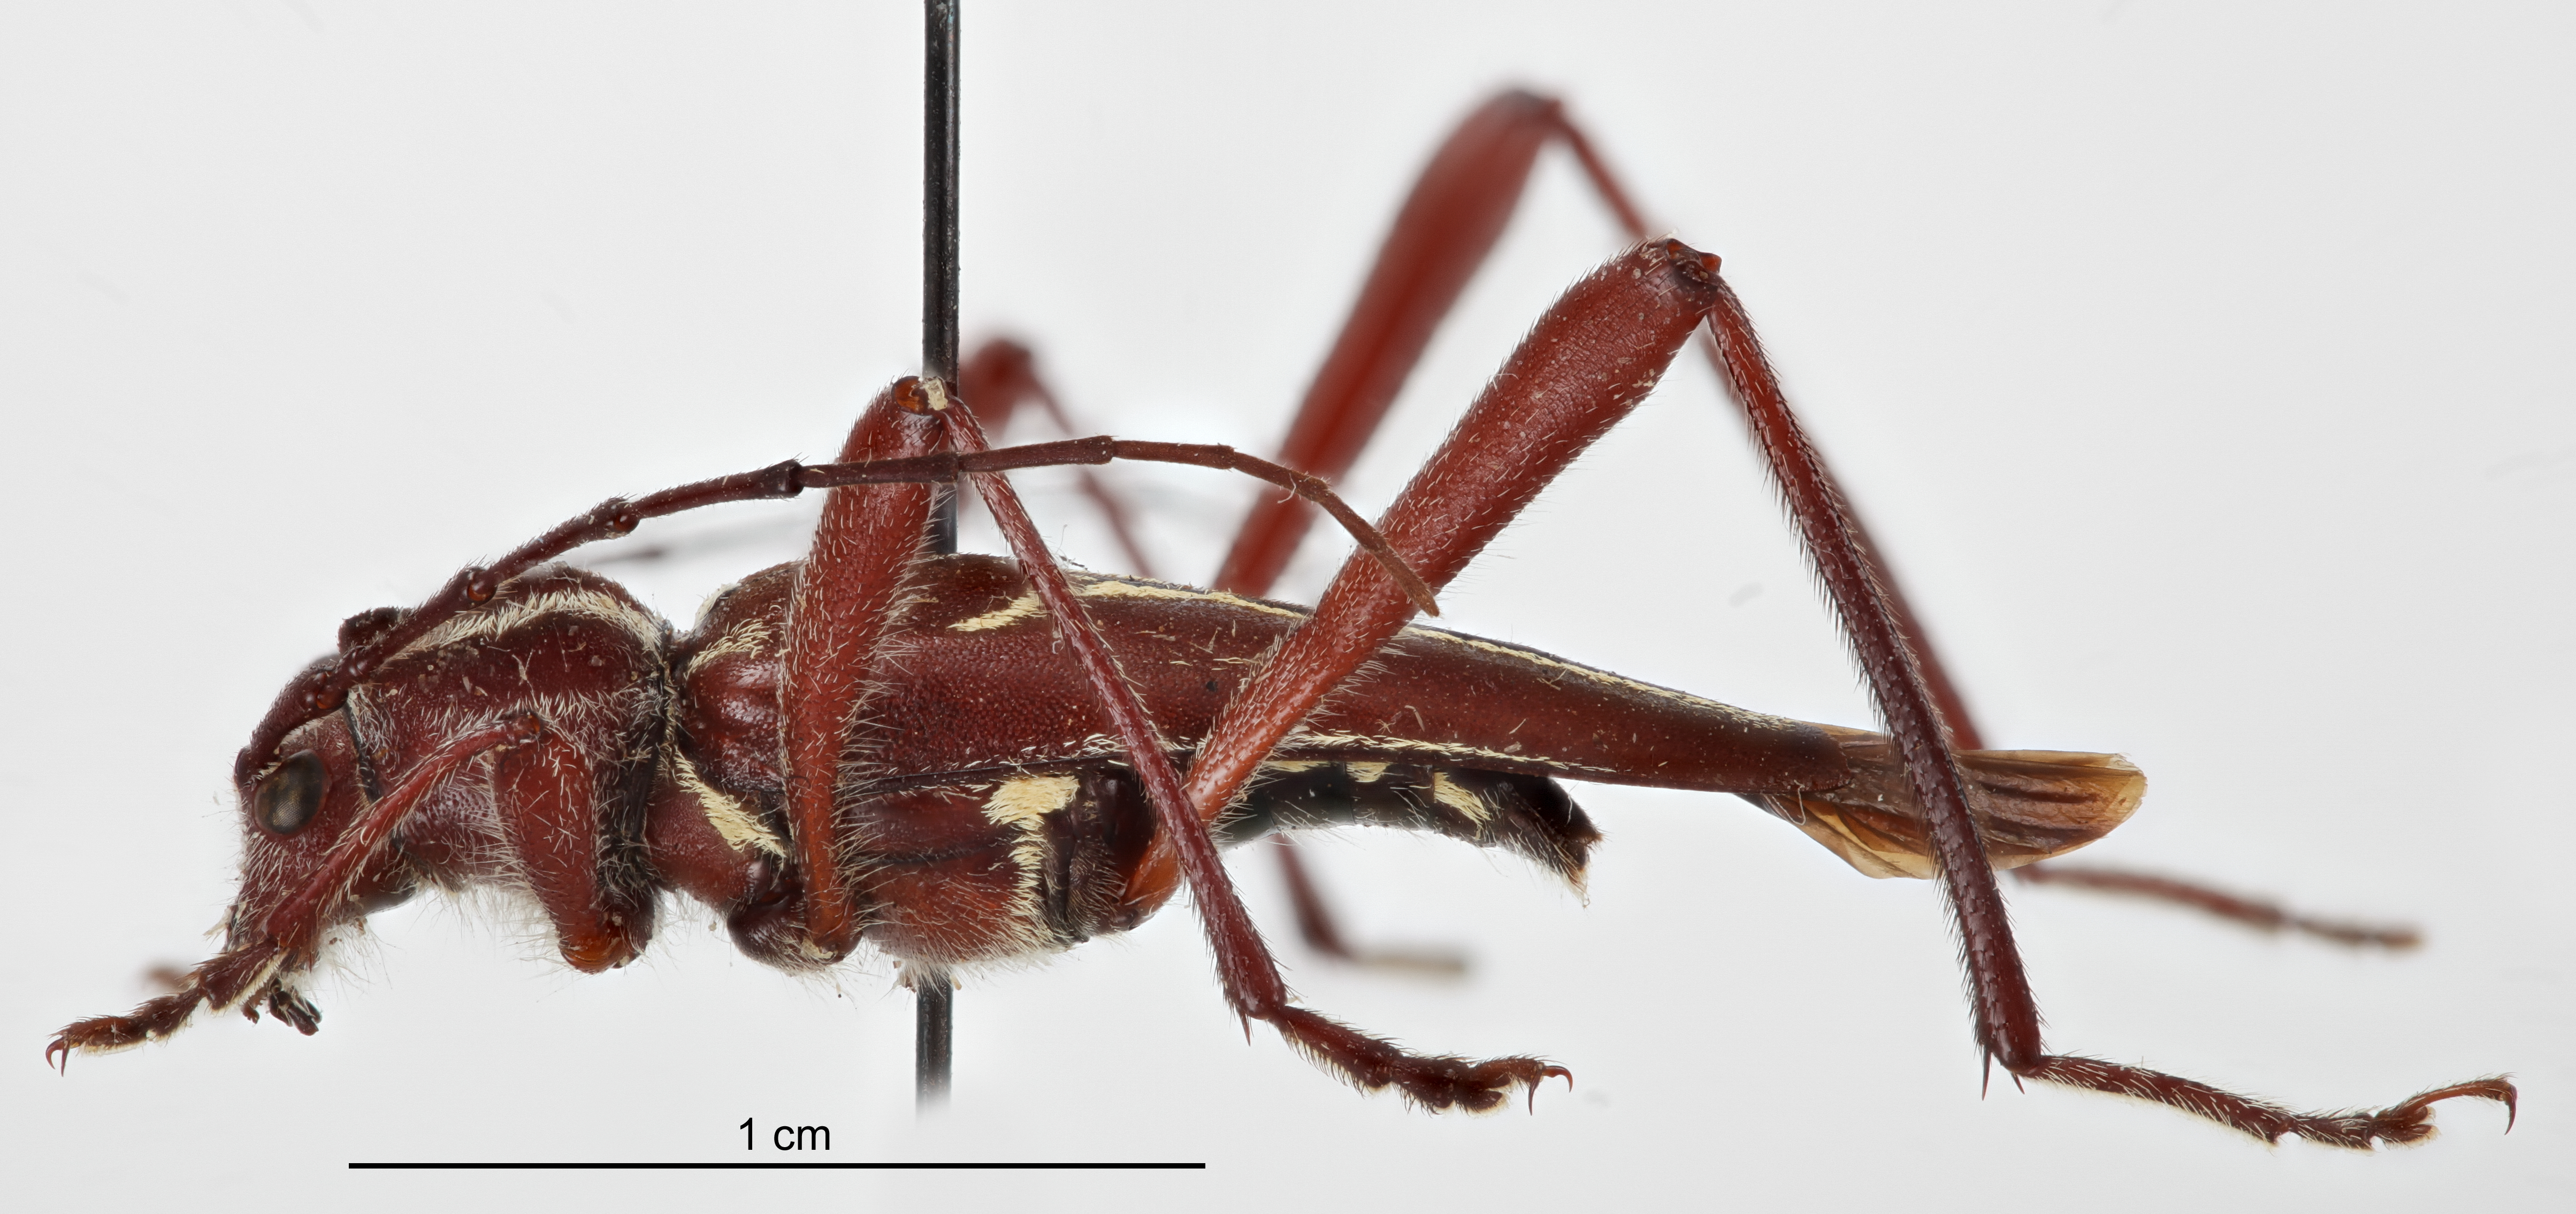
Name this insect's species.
Plagithmysus bilineatus
